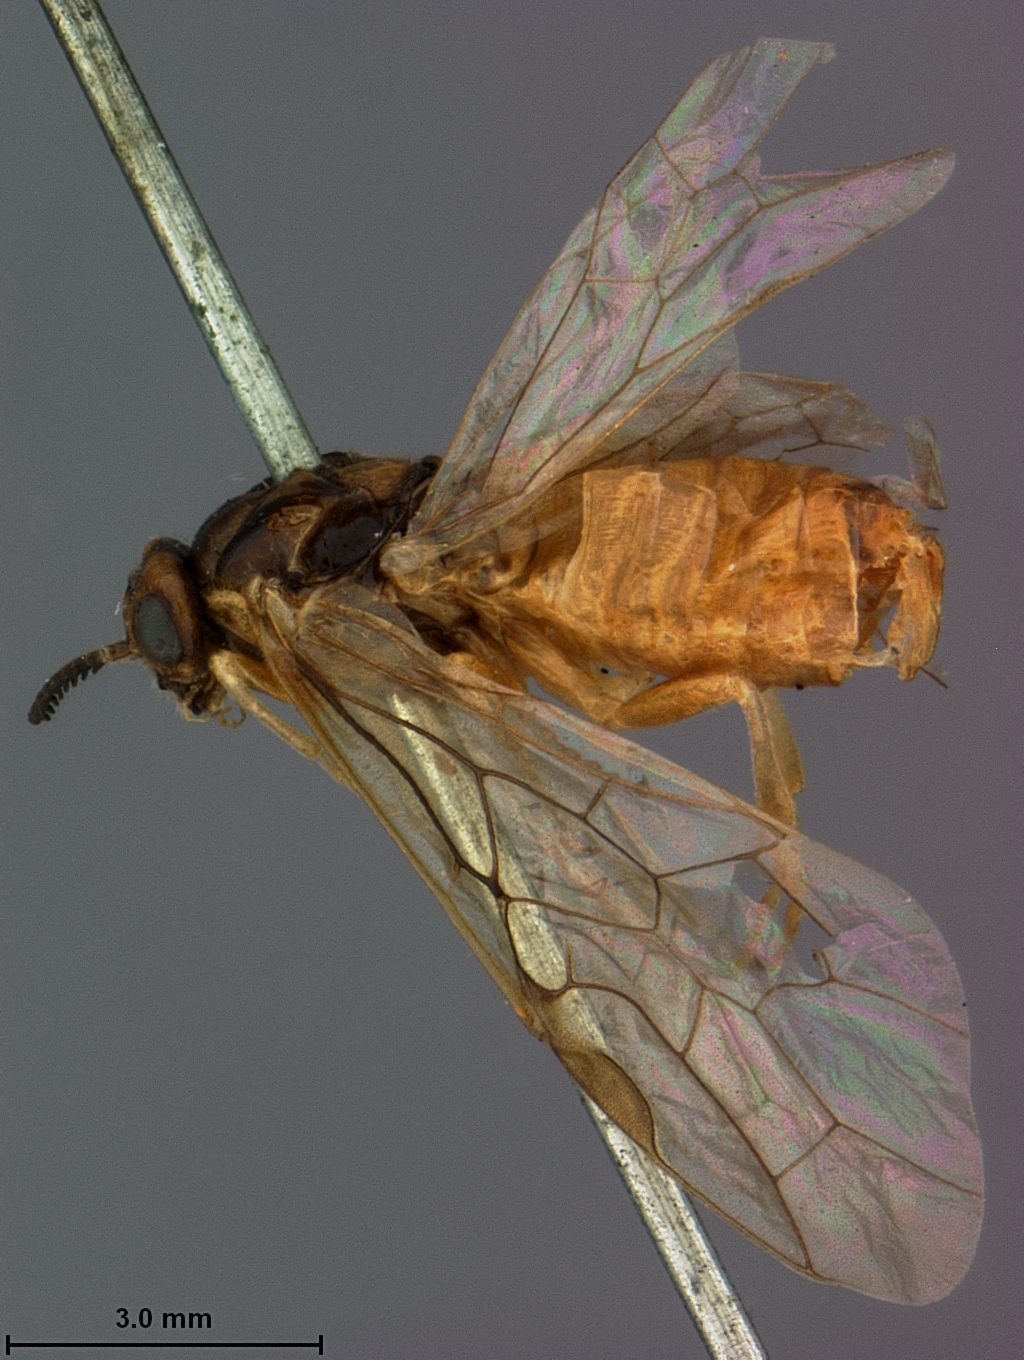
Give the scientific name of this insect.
Neodiprion scutellatus
